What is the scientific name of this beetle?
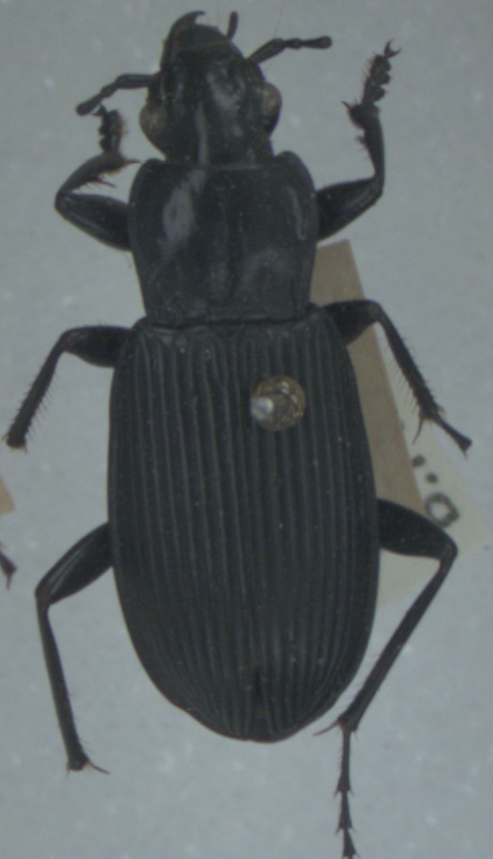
Pterostichus niger
